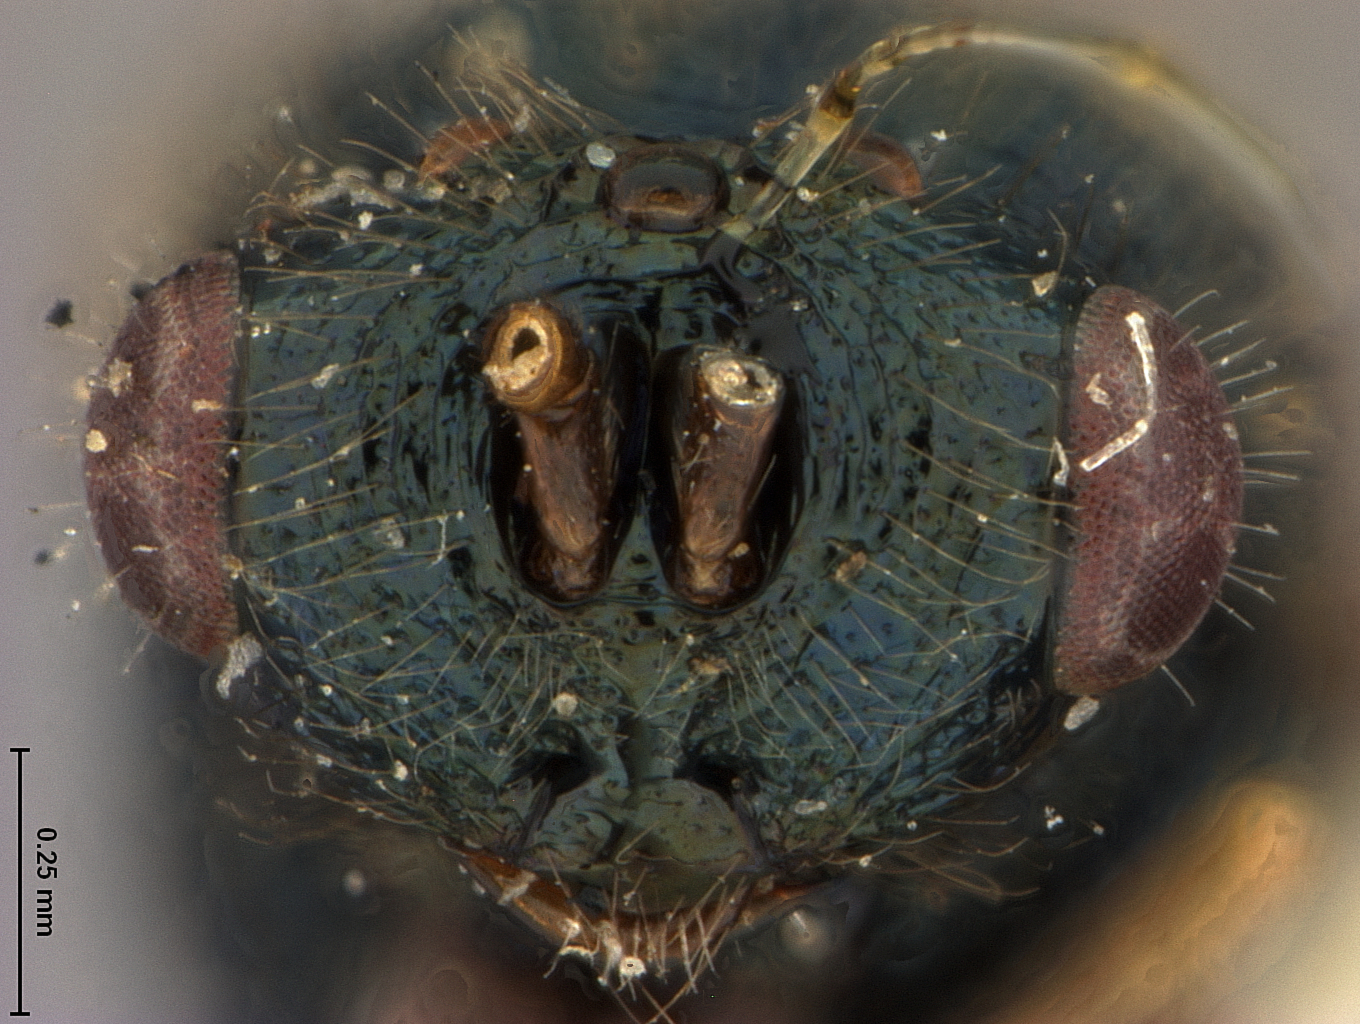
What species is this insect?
Metagea kirbyi
